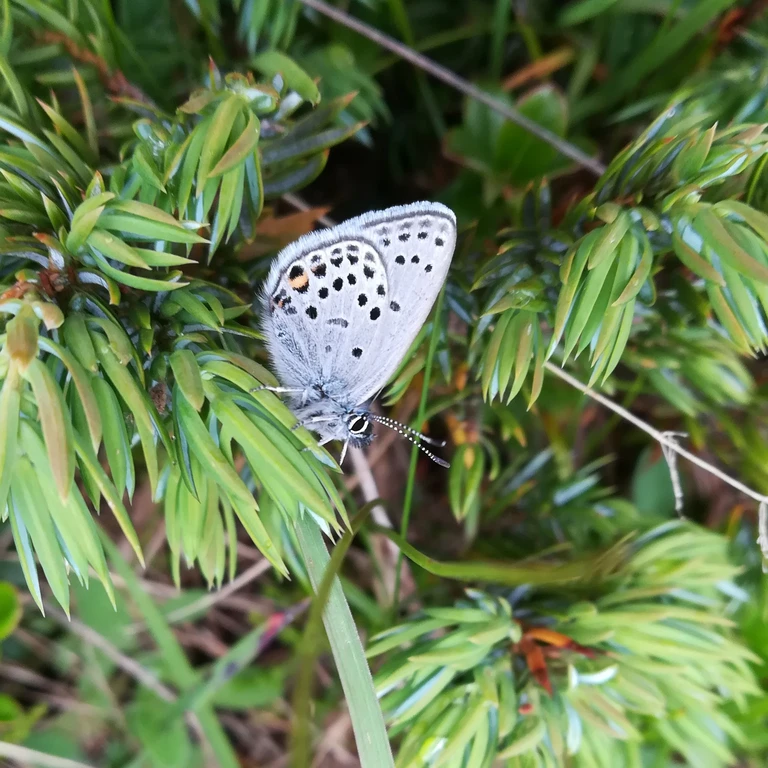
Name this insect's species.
Agriades optilete (also Vacciniina optilete)
